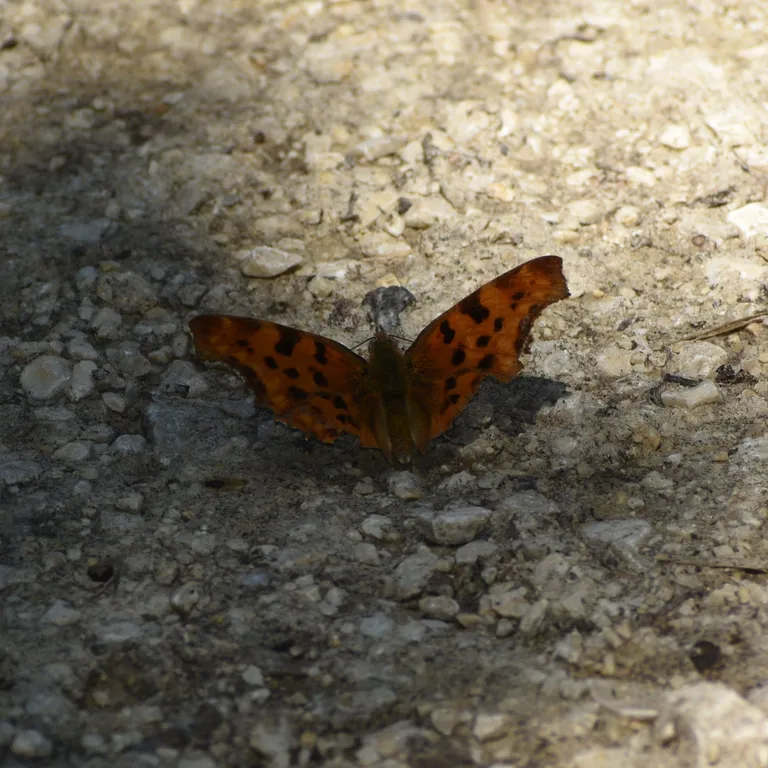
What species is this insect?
Polygonia c-album
